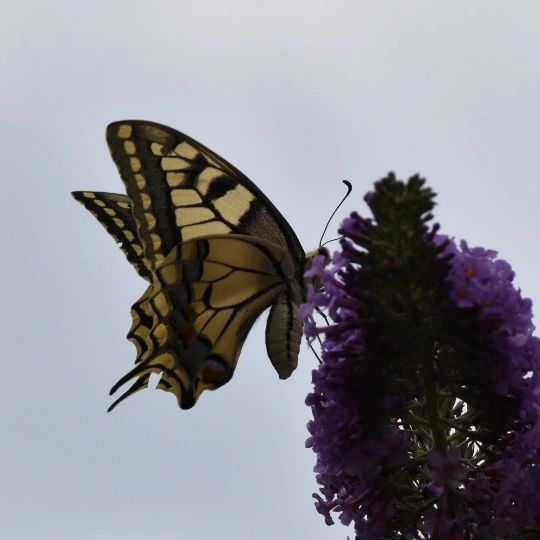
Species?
Papilio machaon
